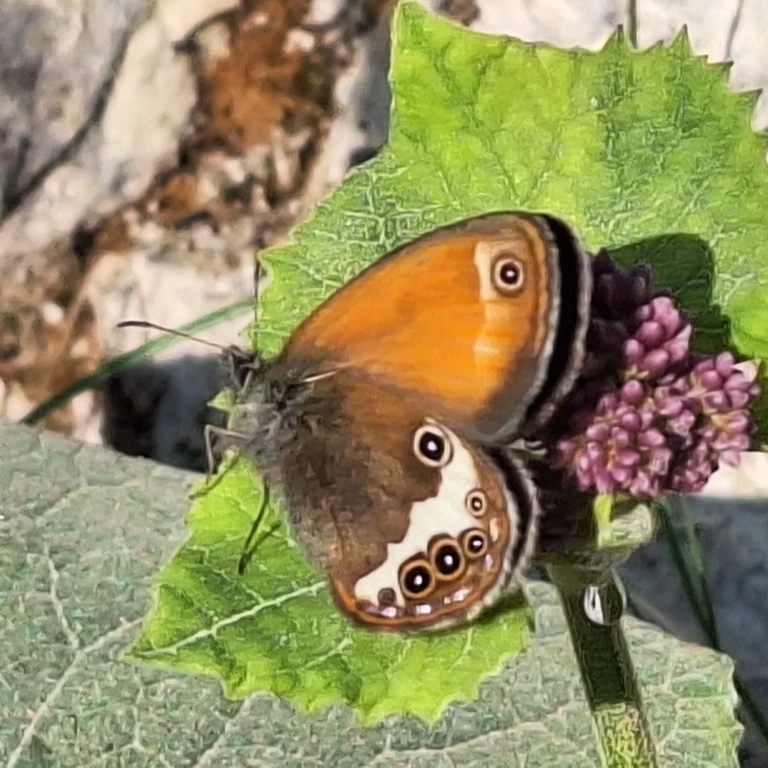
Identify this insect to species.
Coenonympha arcania
